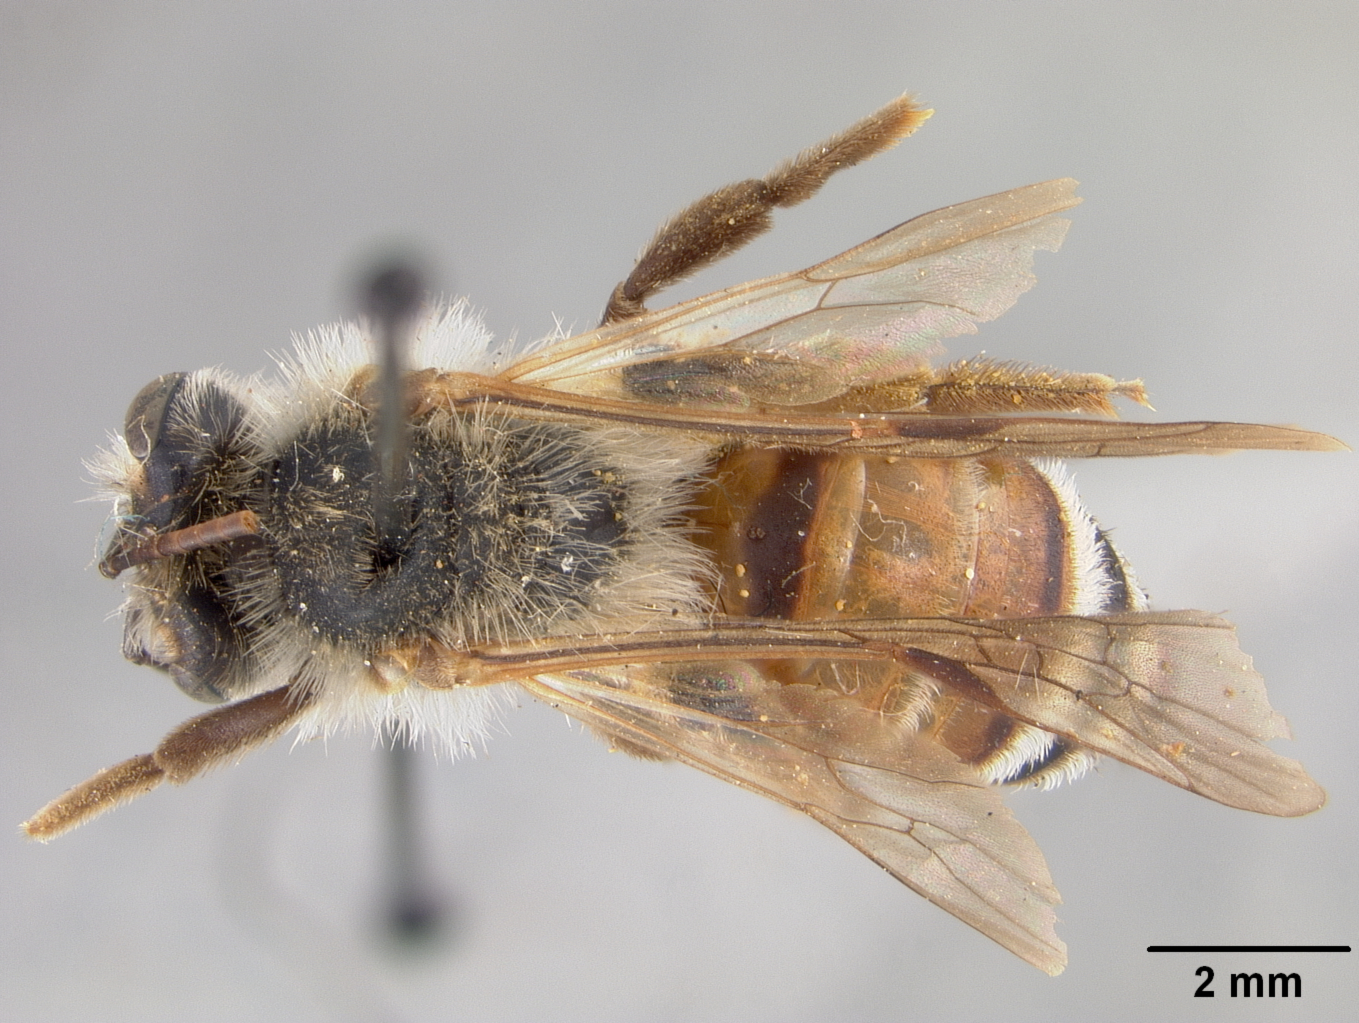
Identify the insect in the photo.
Andrena subspiniger
